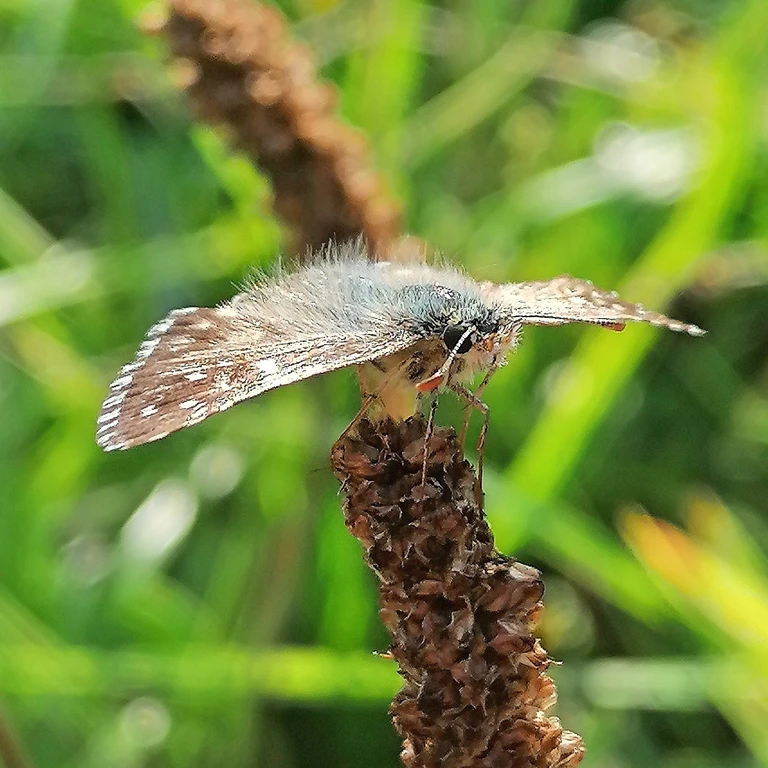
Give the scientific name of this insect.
Pyrgus armoricanus
